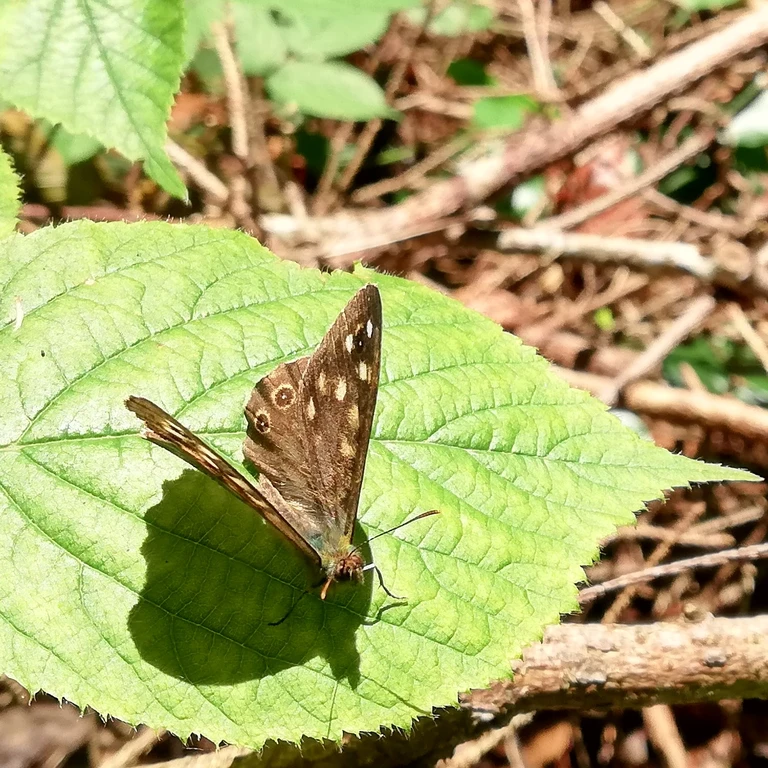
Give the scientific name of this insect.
Pararge aegeria
